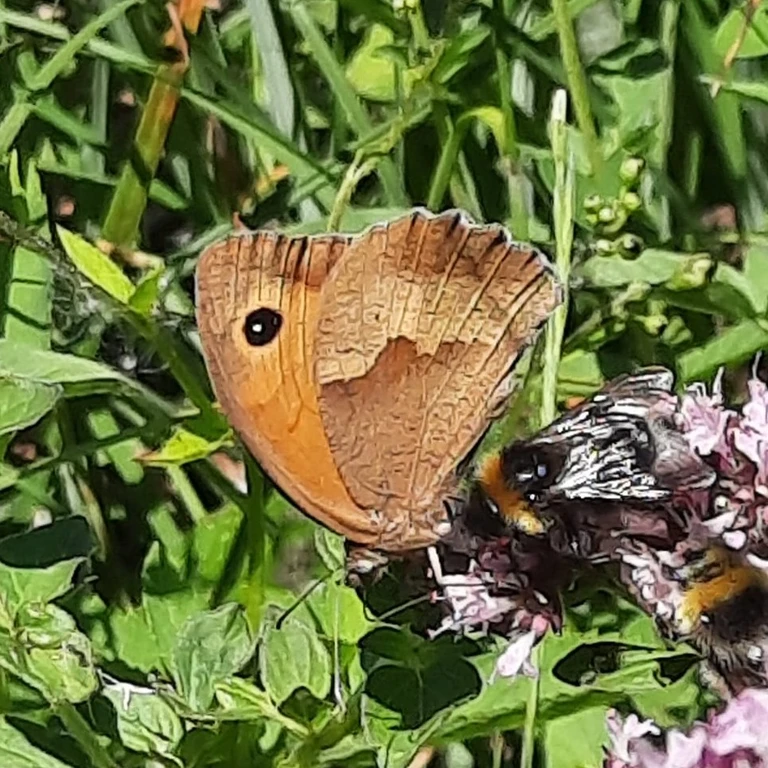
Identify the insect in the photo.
Maniola jurtina
